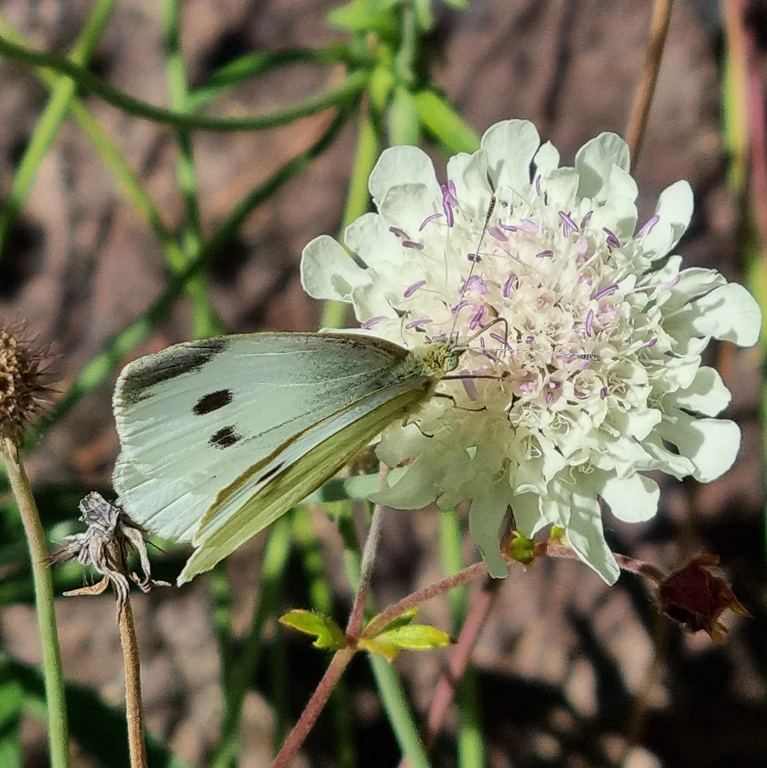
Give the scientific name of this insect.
Pieris rapae
